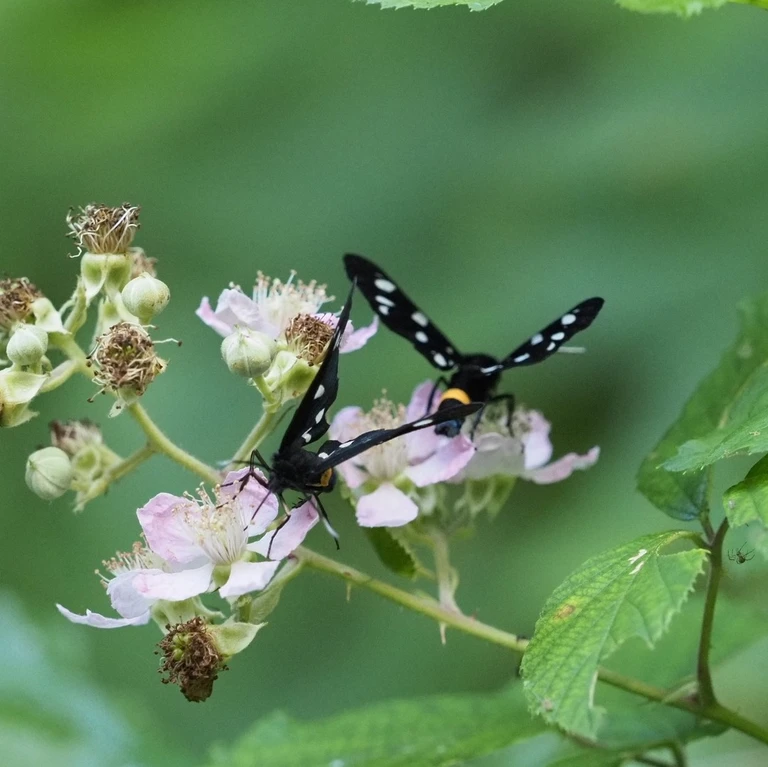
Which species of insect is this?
Amata phegea
